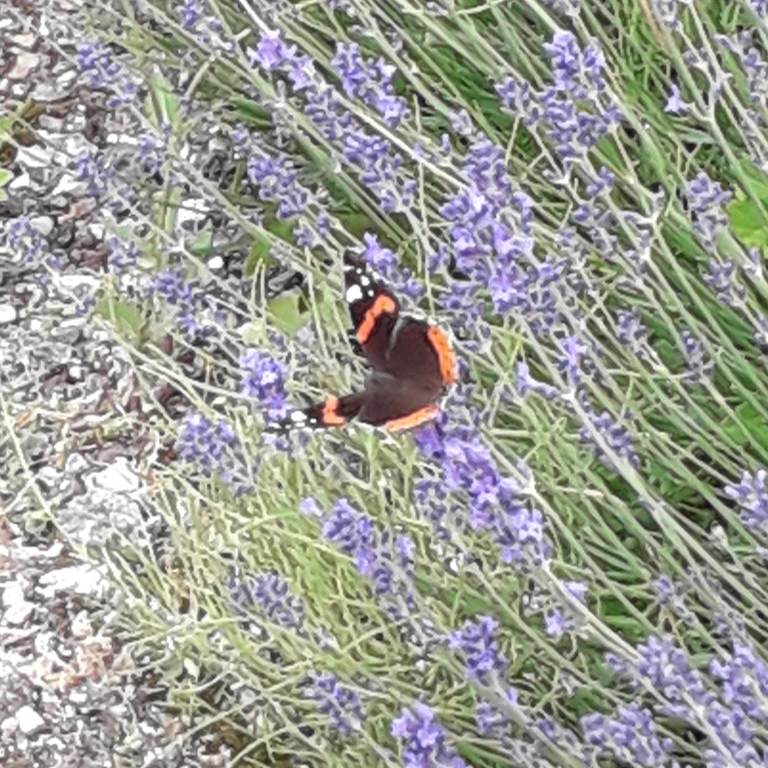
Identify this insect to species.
Vanessa atalanta
